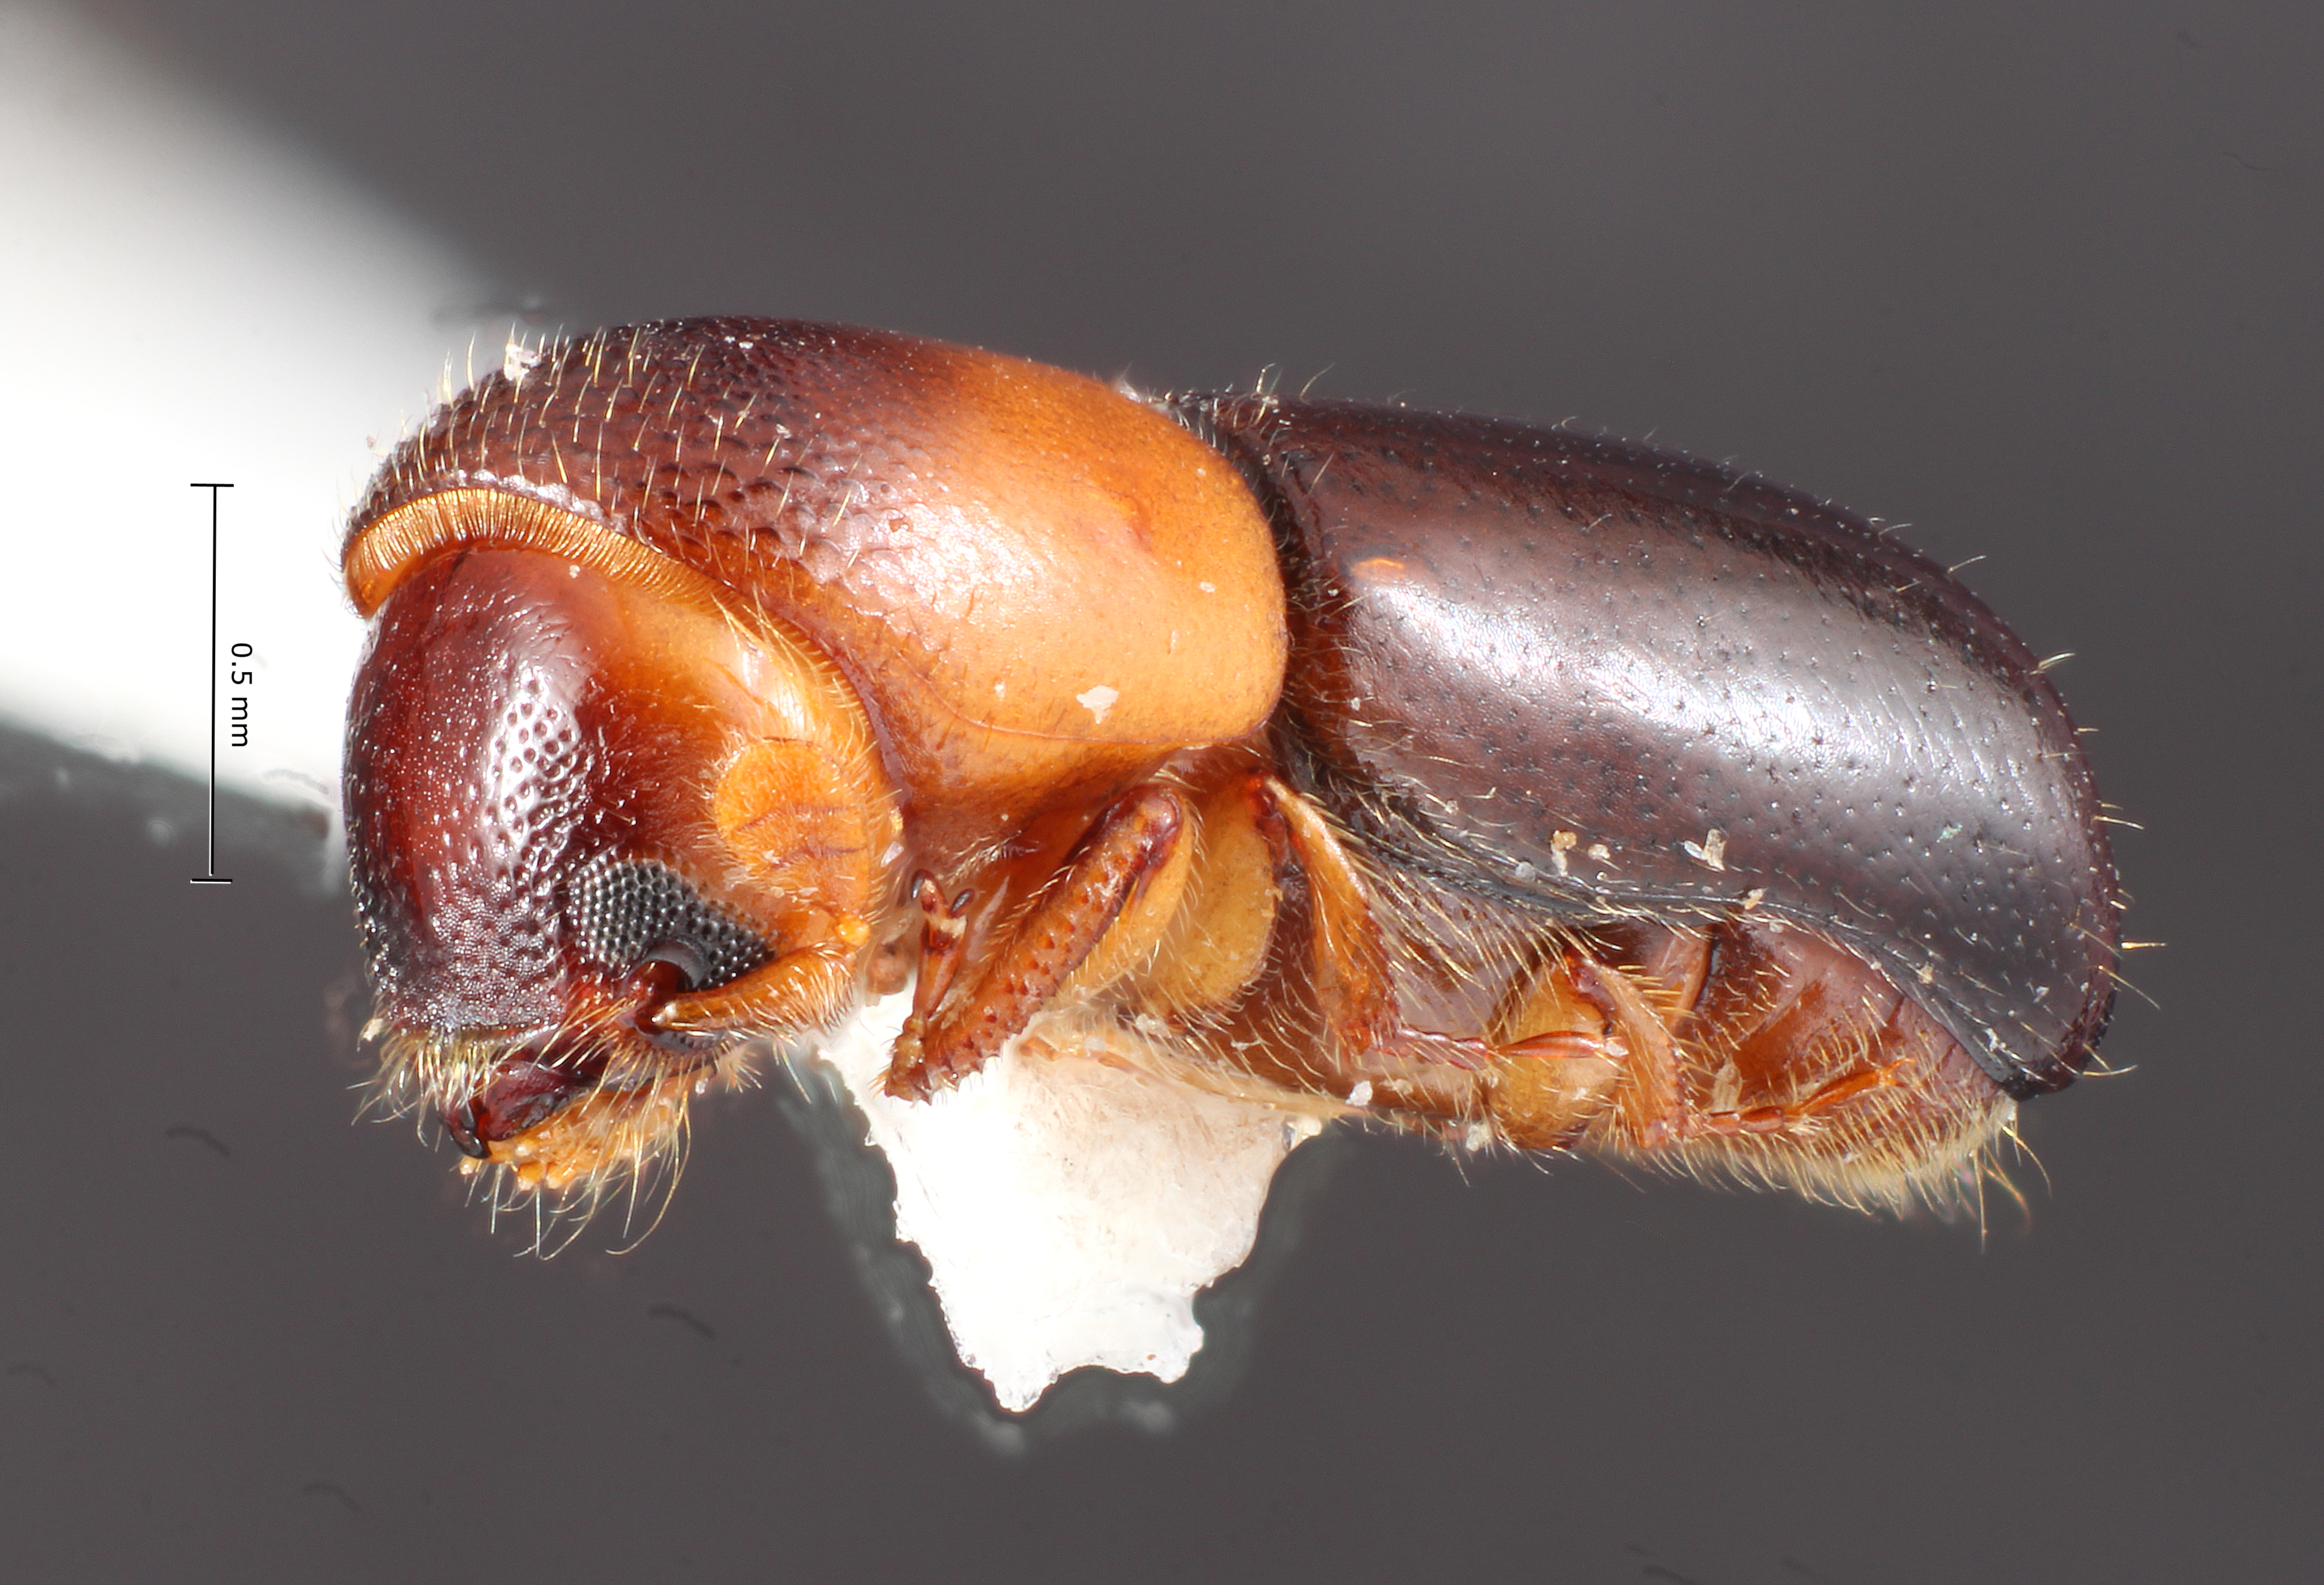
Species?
Monarthrum granulosum
